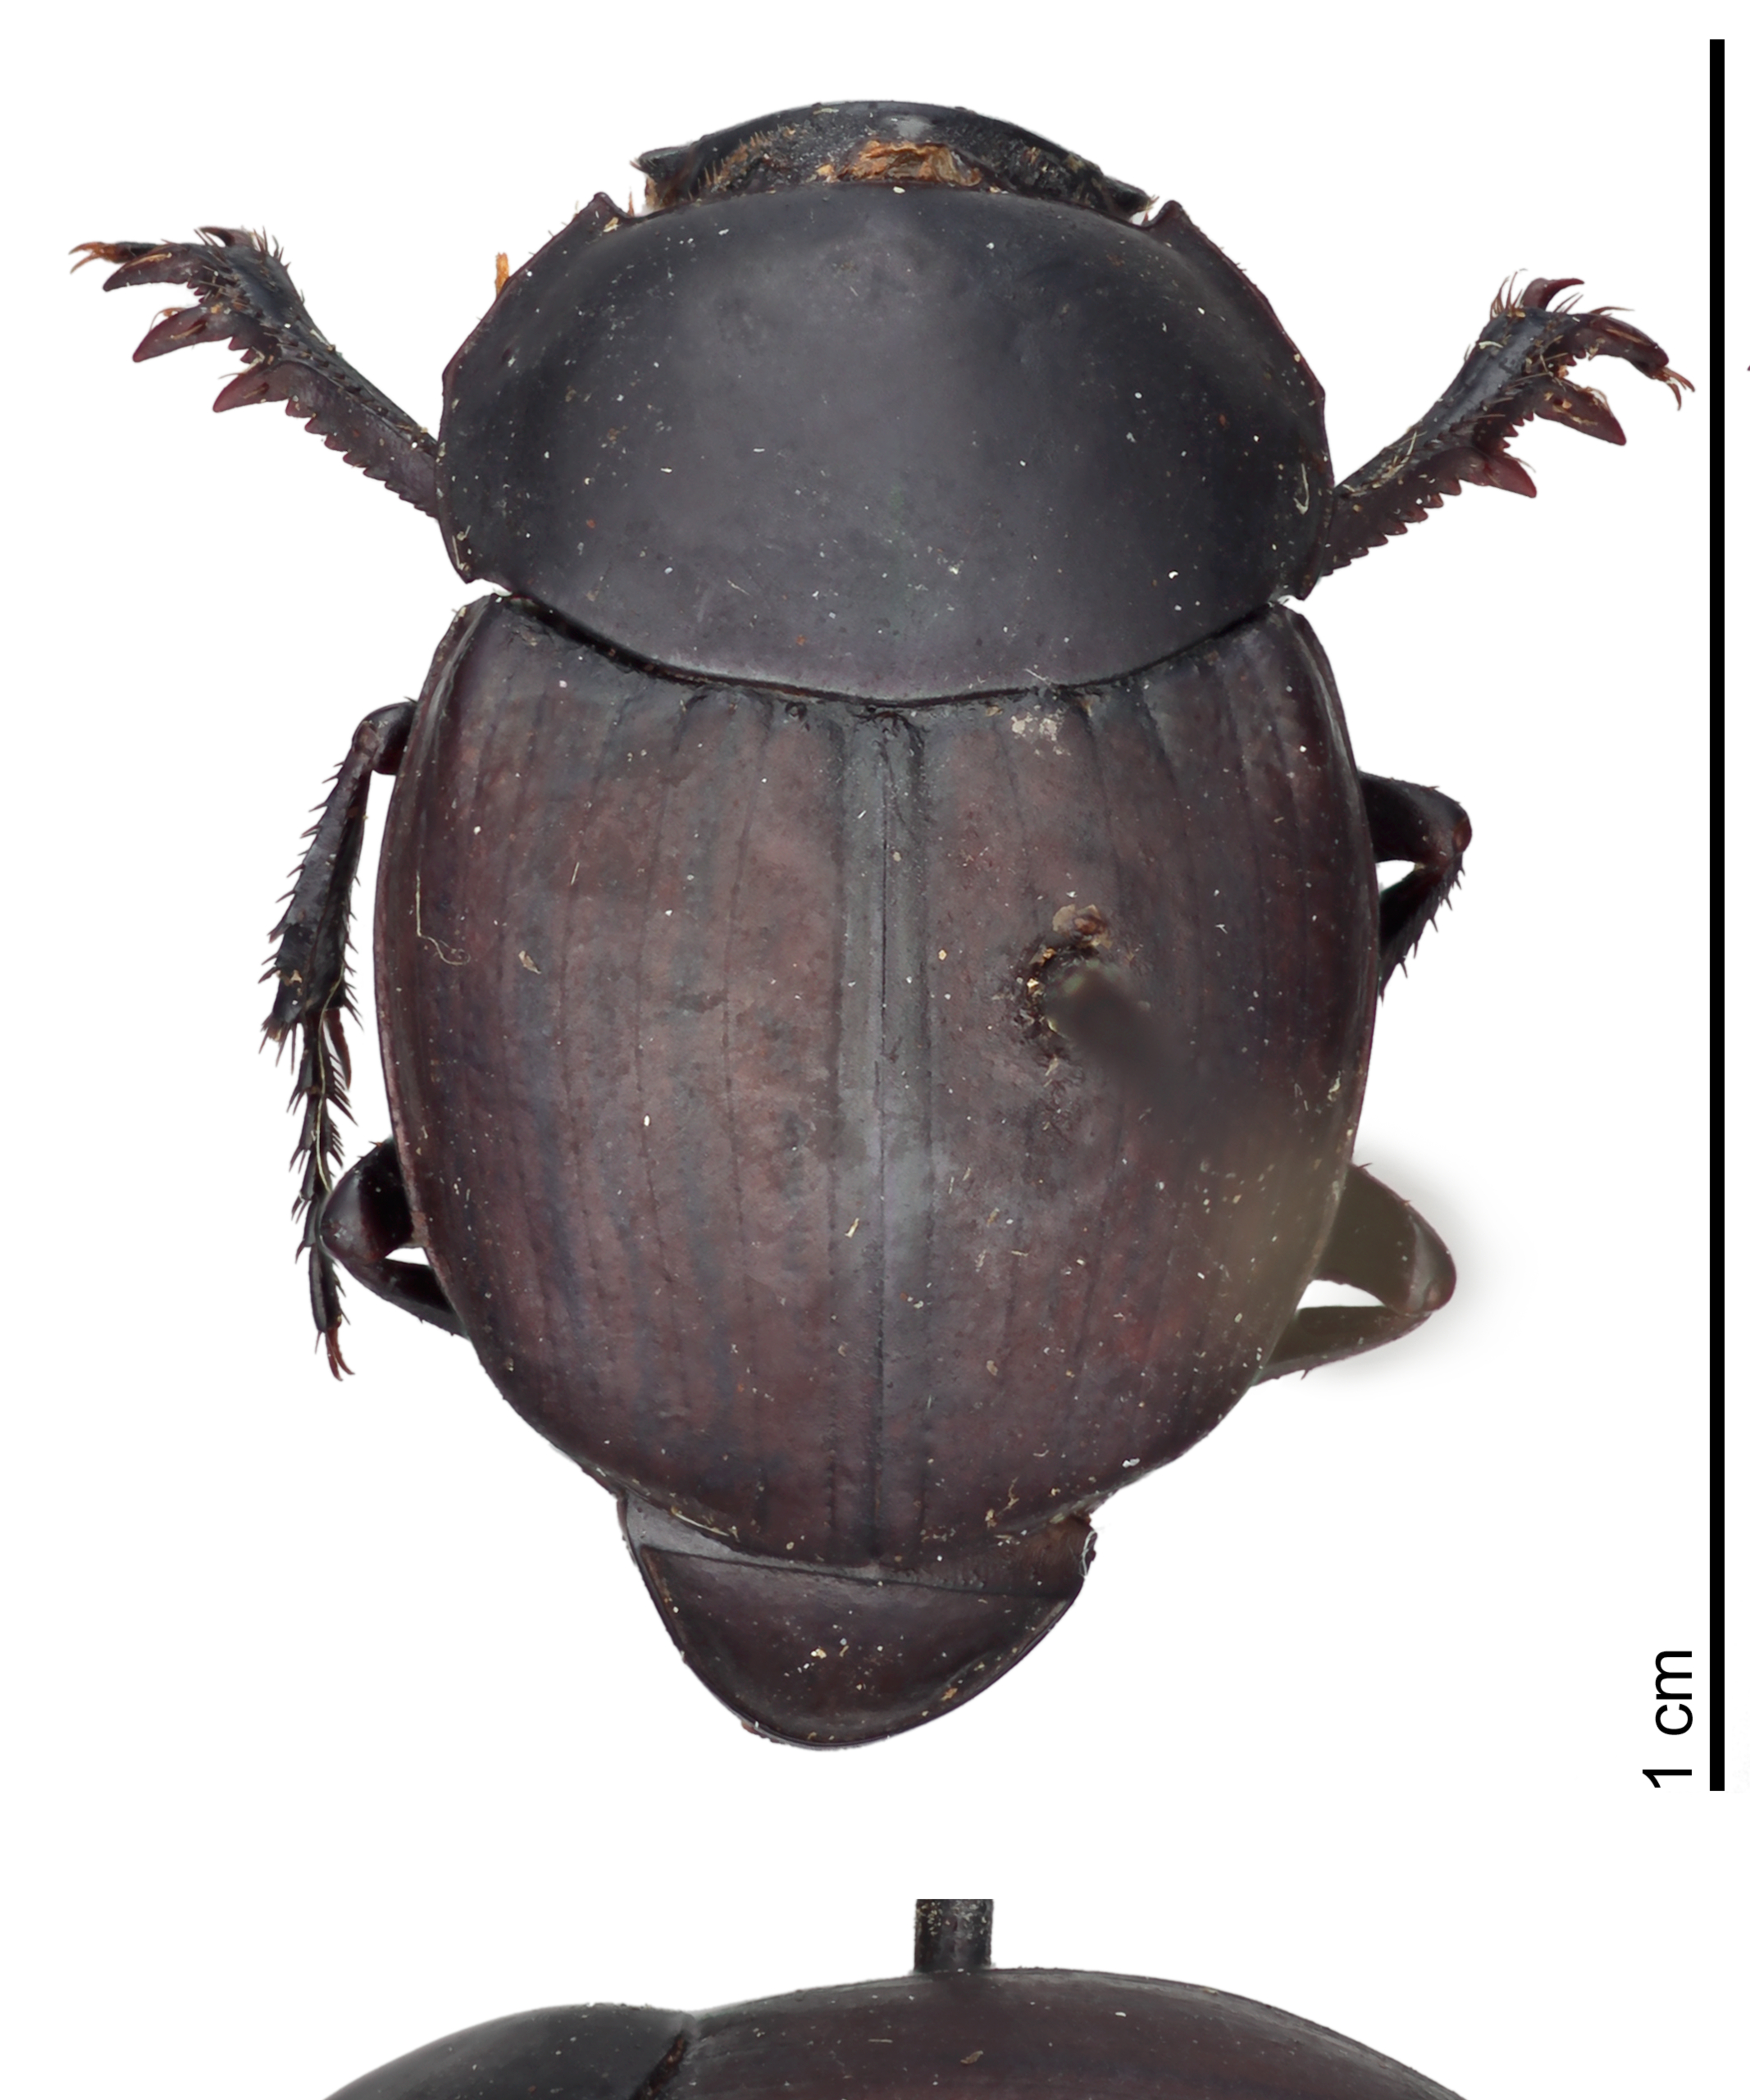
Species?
Canthon bifurcatus
